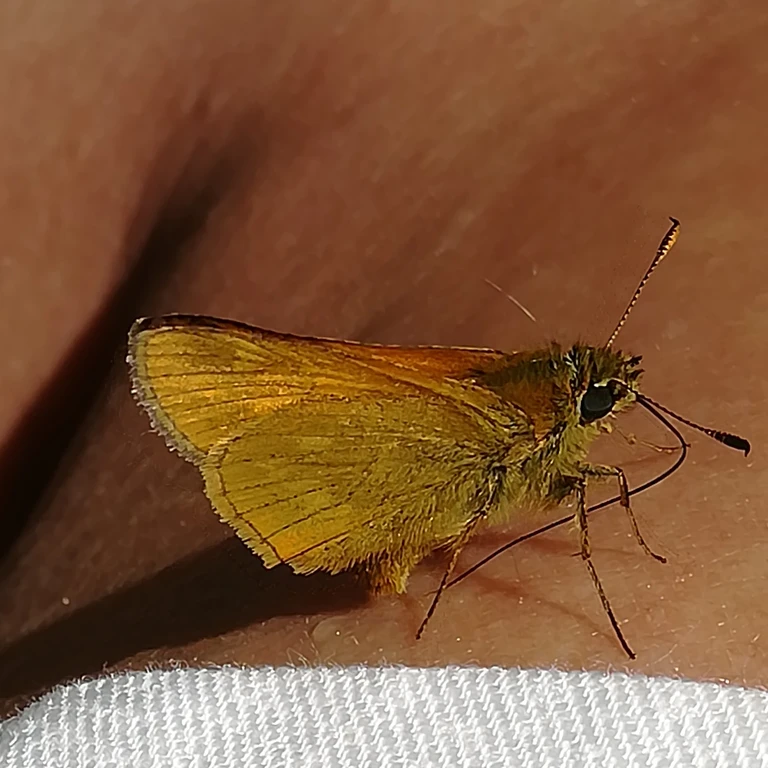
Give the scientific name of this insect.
Ochlodes sylvanus (also Ochlodes venata)
